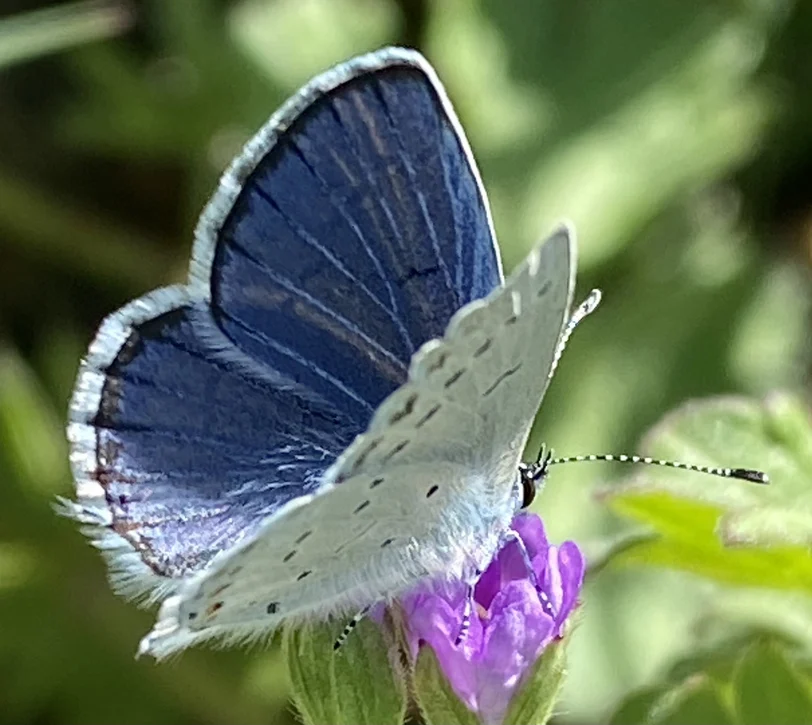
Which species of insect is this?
Cupido argiades (also Elkalyce argiades)
